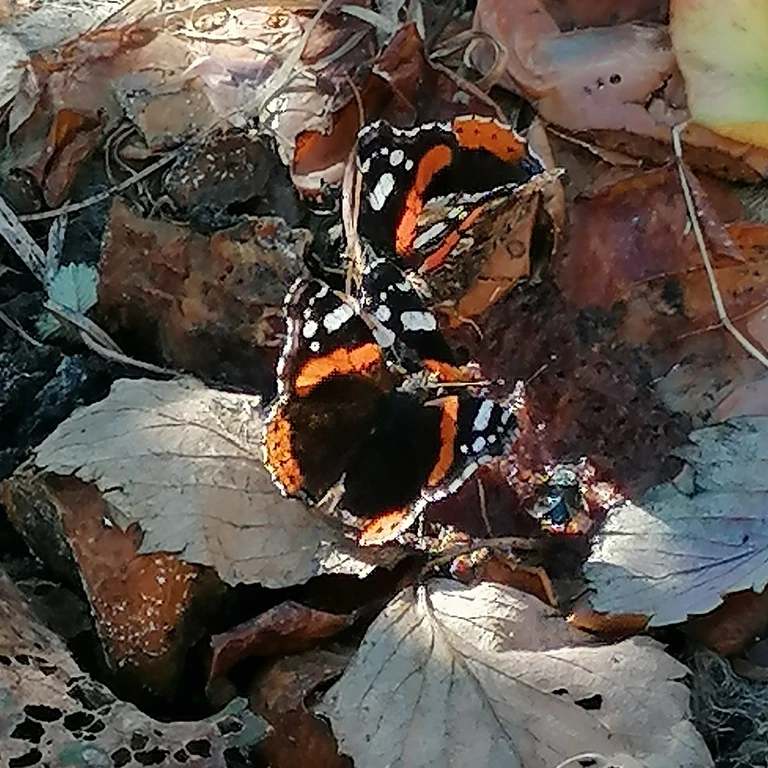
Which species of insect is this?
Vanessa atalanta
